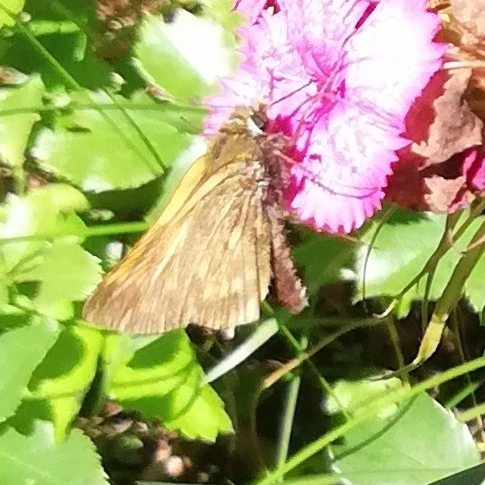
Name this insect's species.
Ochlodes sylvanus (also Ochlodes venata)
